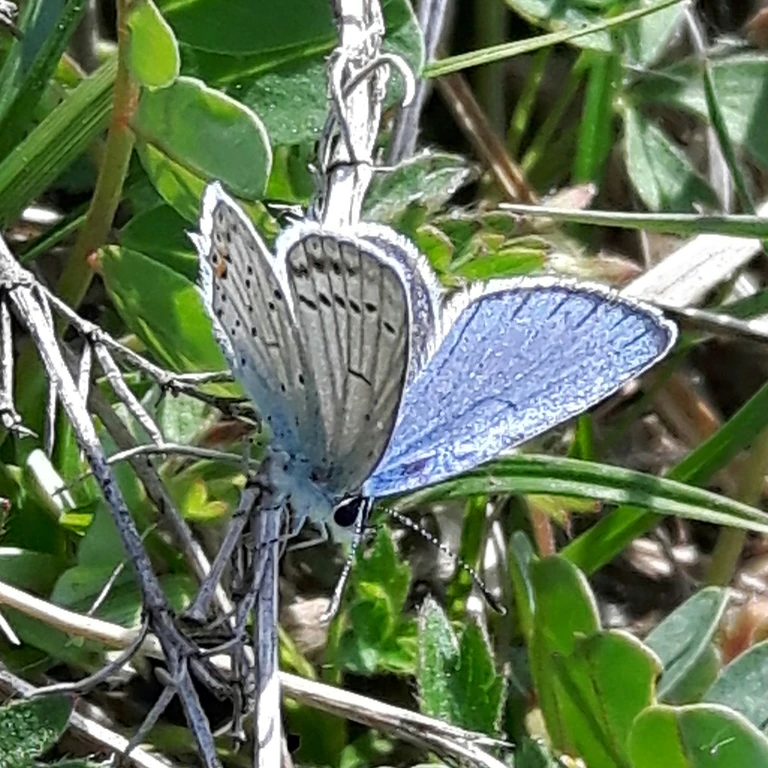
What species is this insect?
Cupido argiades (also Elkalyce argiades)
